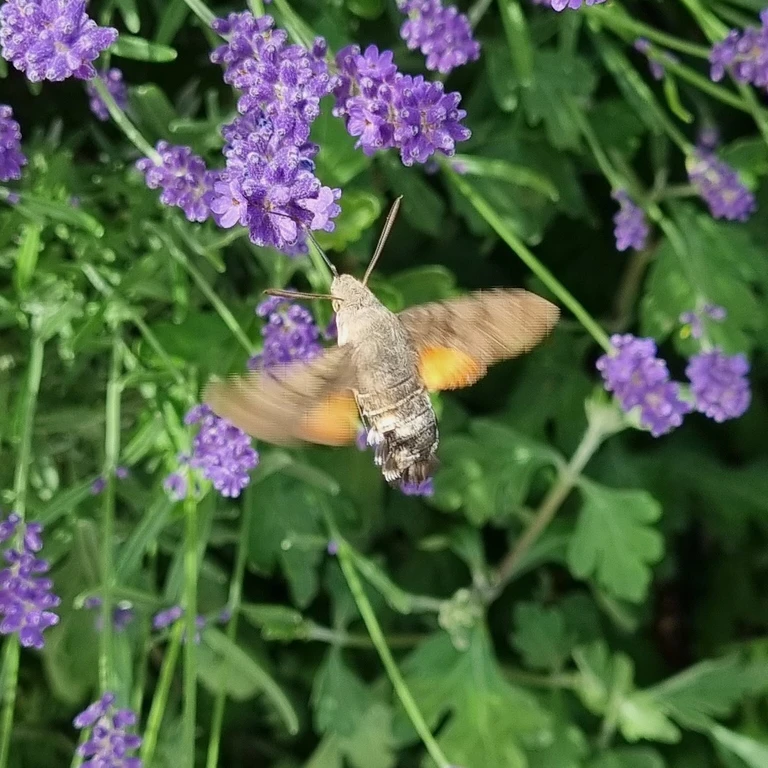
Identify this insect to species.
Macroglossum stellatarum
